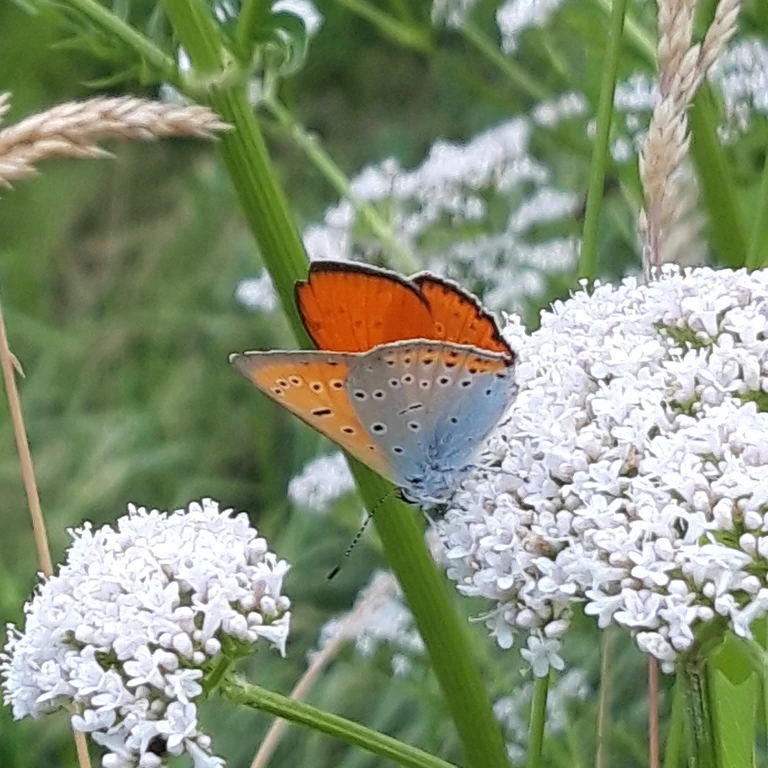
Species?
Lycaena dispar
